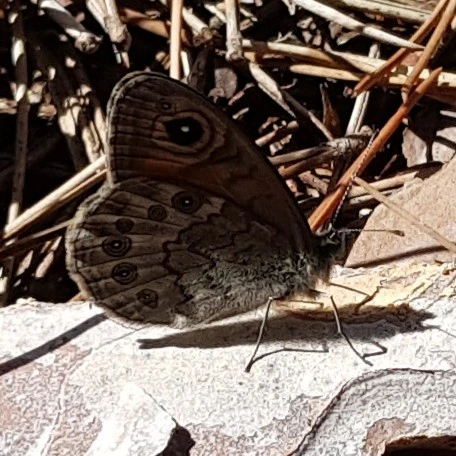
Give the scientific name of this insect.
Lasiommata maera (also Pararge maera)
